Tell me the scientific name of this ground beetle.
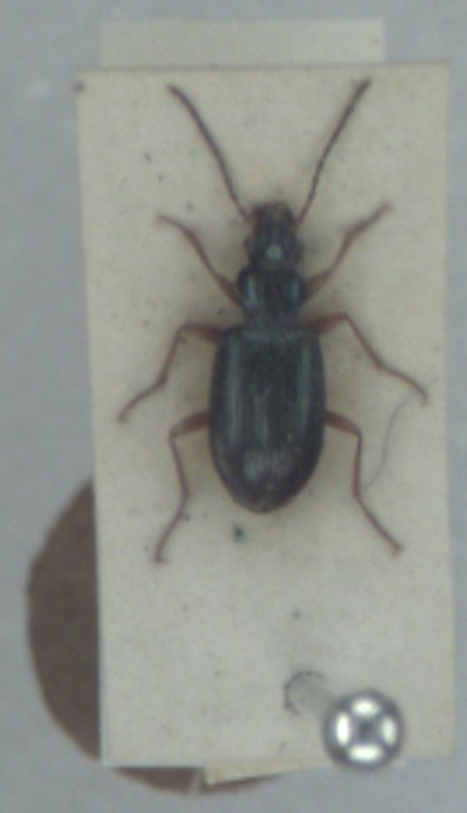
Bembidion monticola
